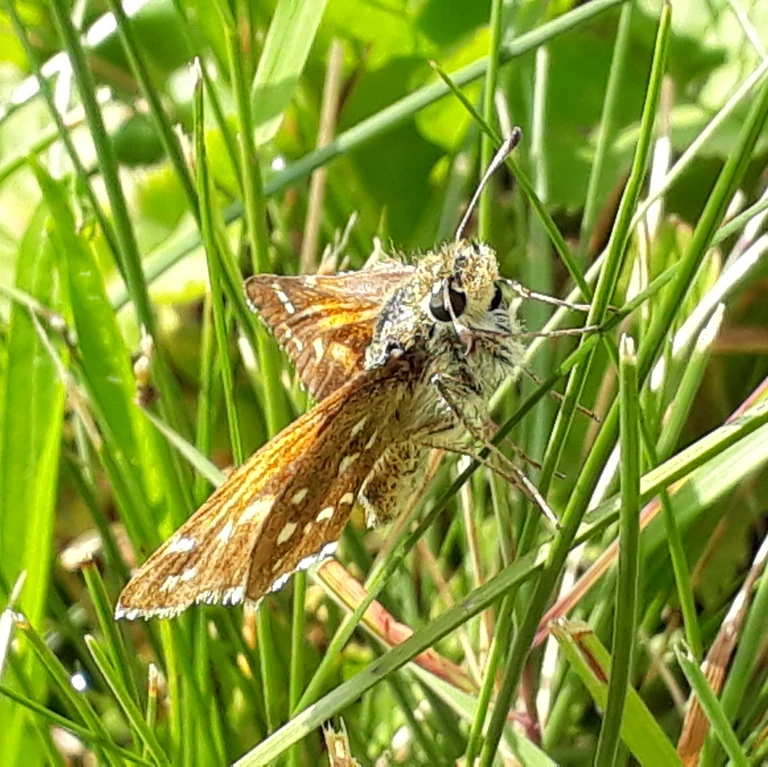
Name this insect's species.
Hesperia comma
